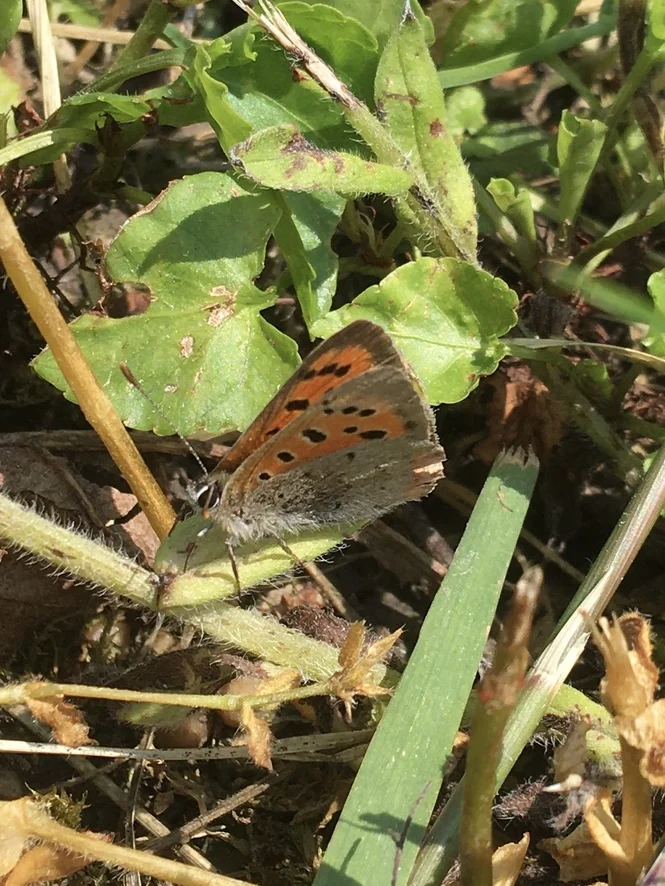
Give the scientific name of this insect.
Lycaena phlaeas
